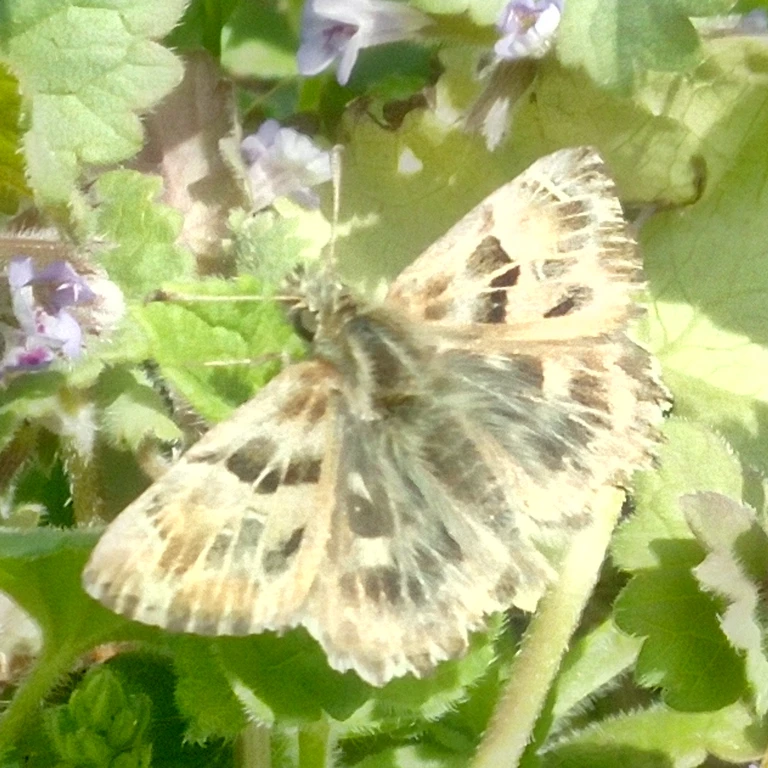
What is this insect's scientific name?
Carcharodus alceae
